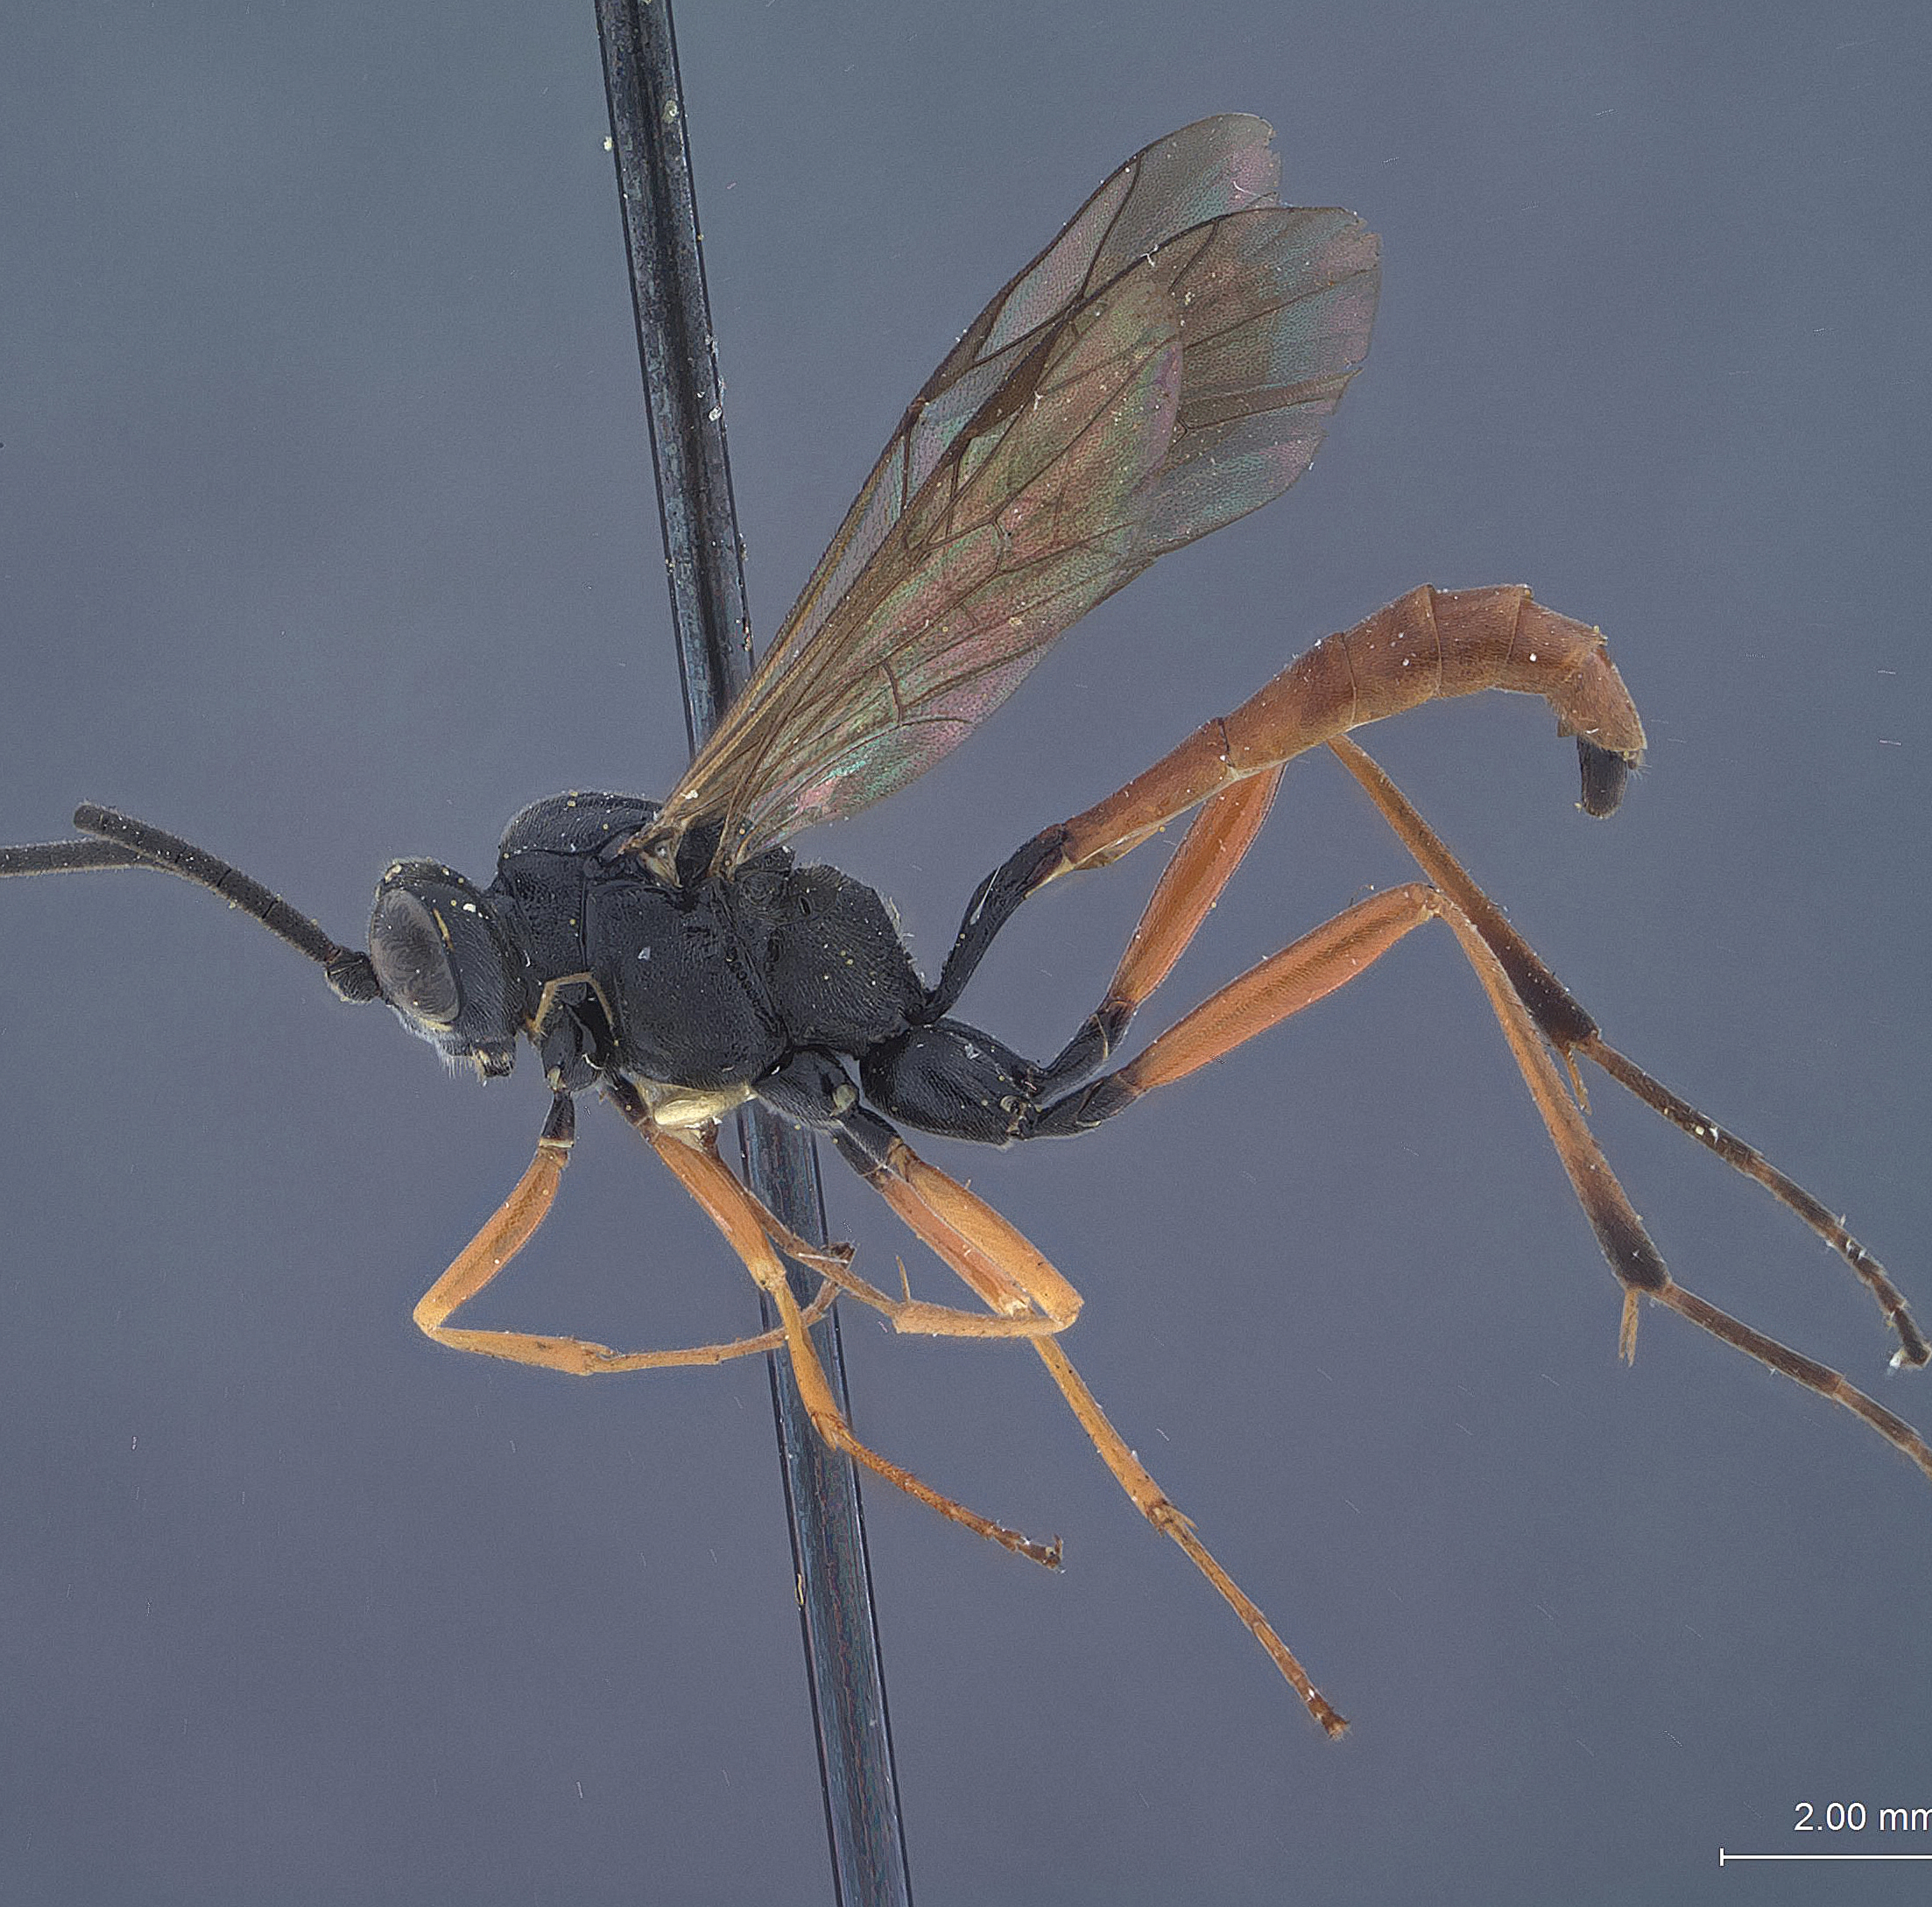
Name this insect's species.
Trachysphyrus mentigus
